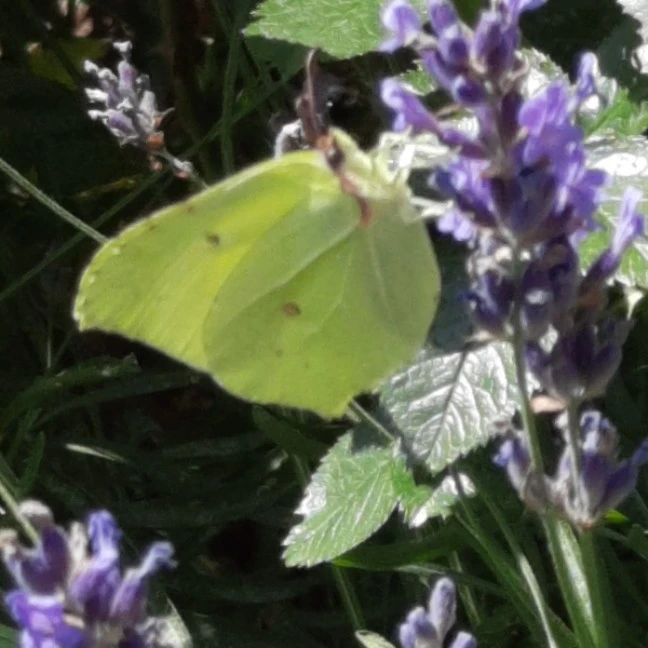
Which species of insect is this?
Gonepteryx rhamni
